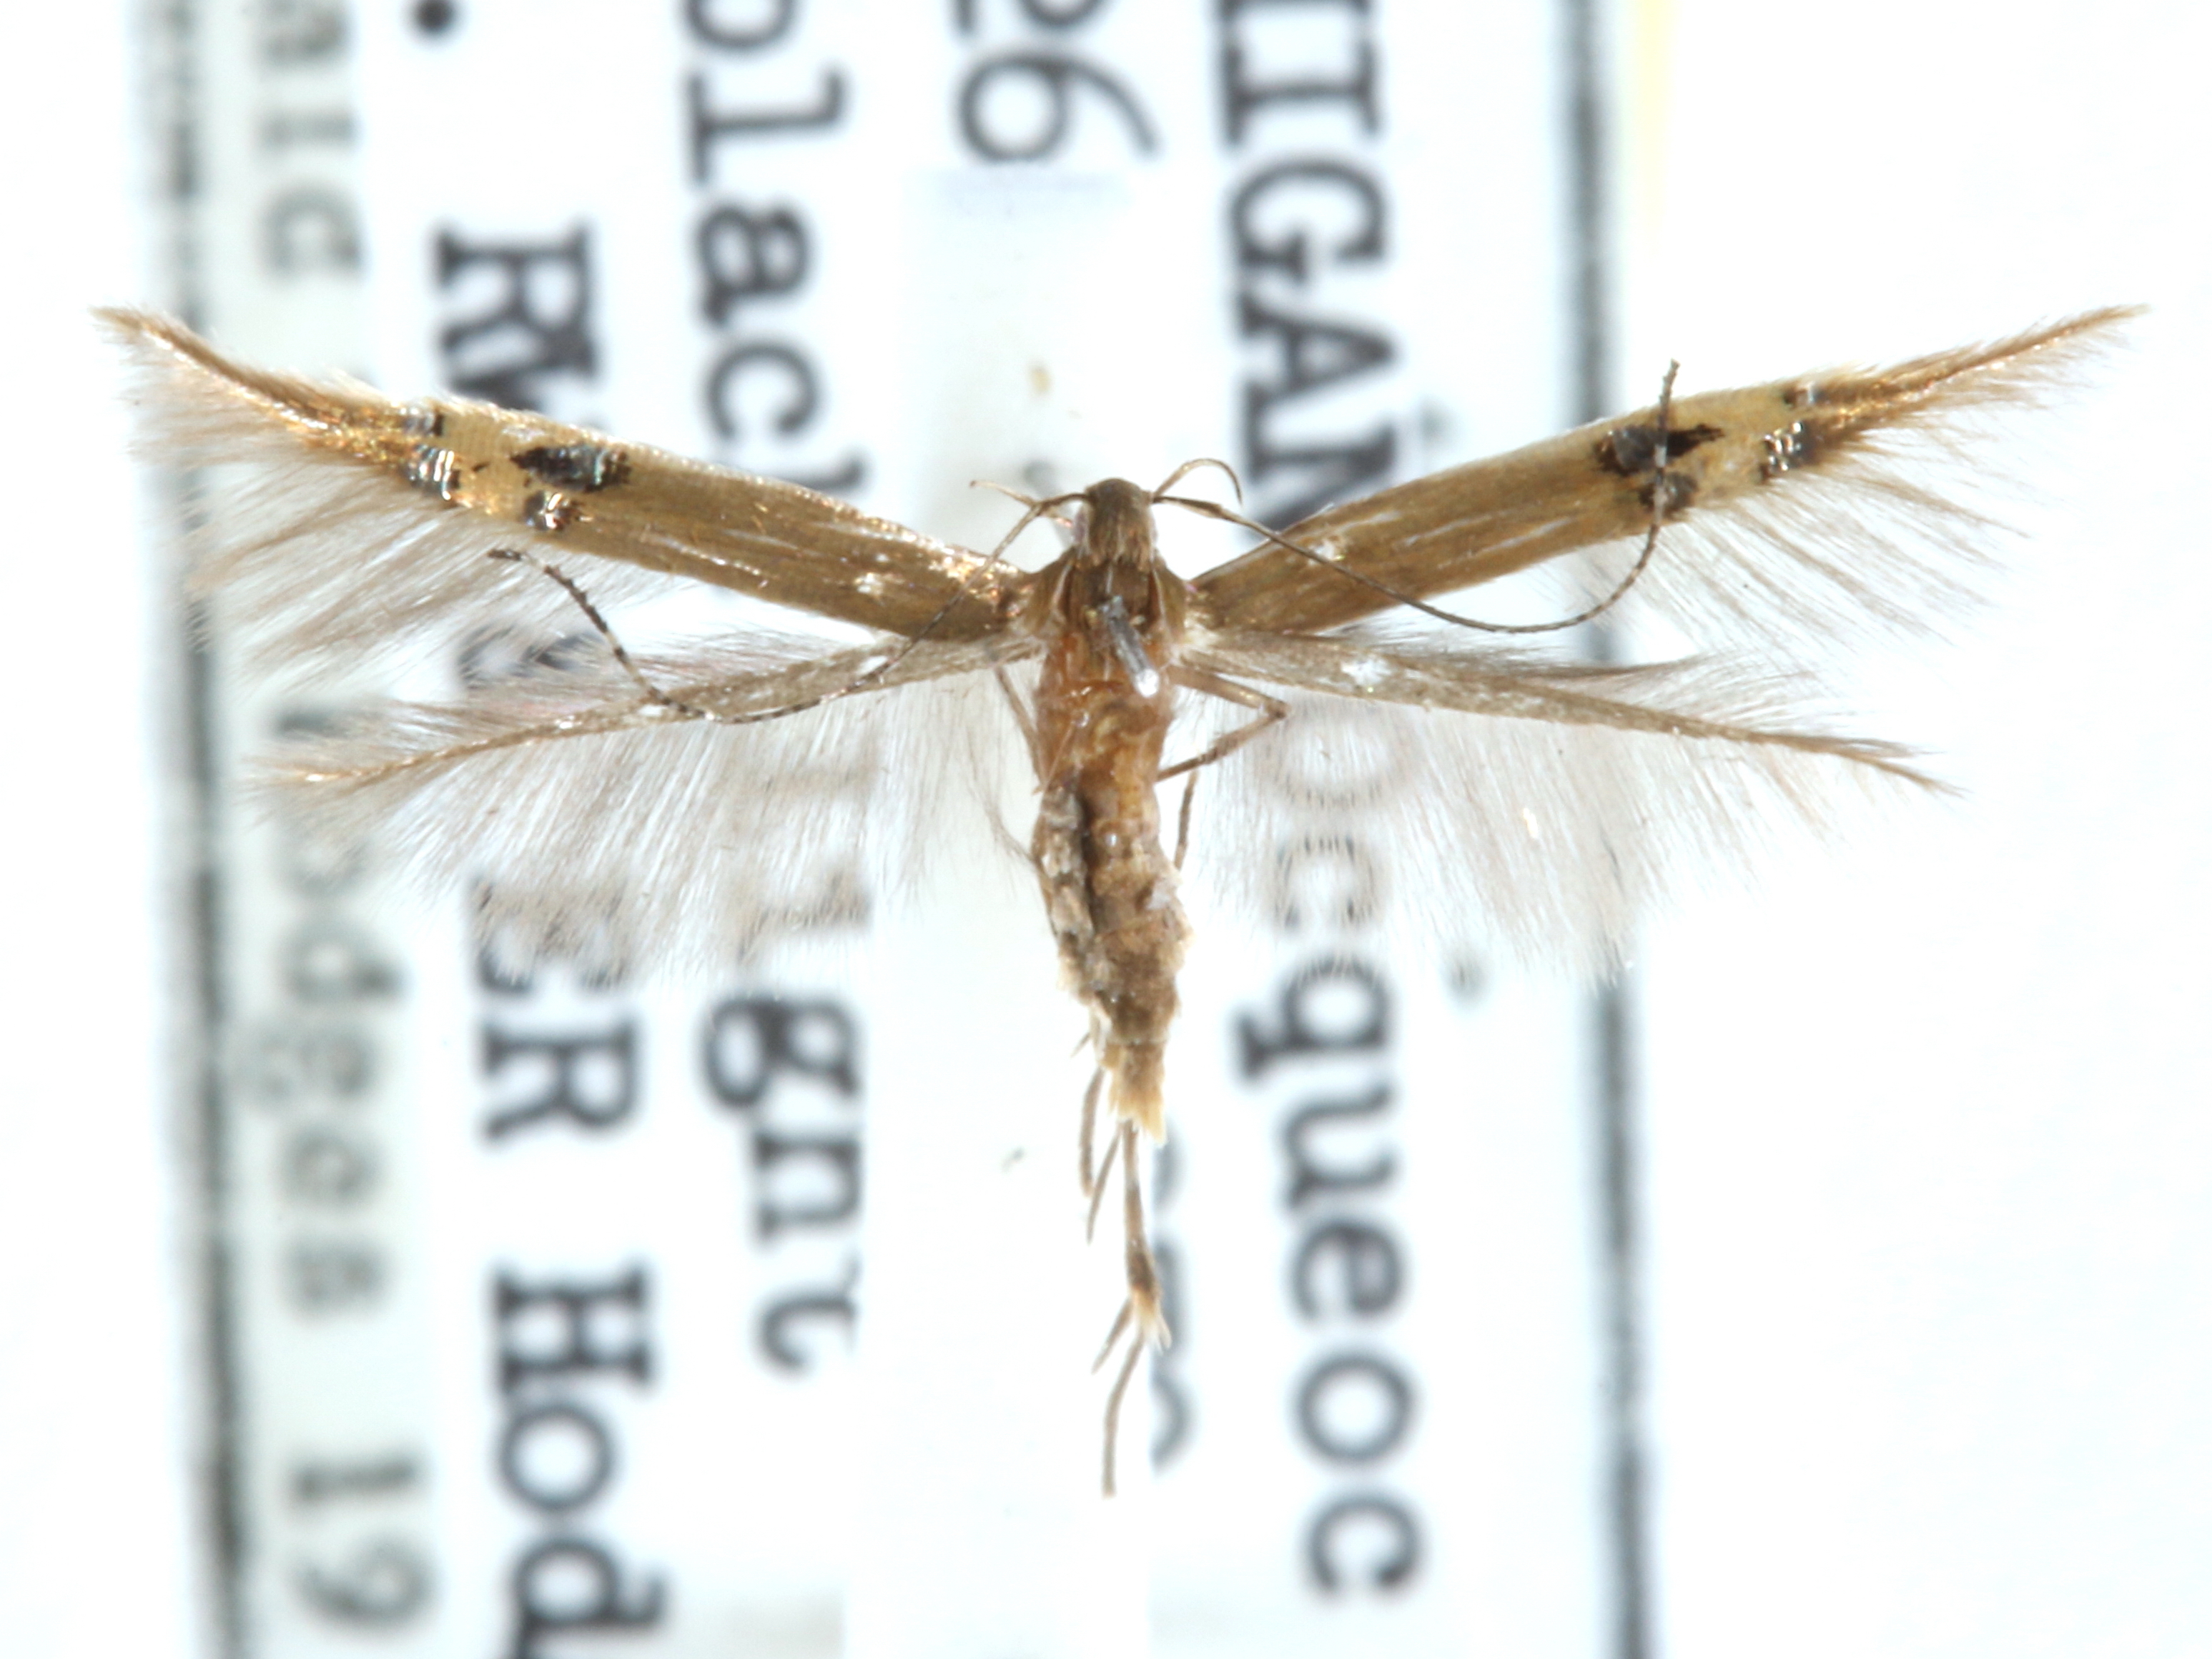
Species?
Cosmopterix fernaldella
